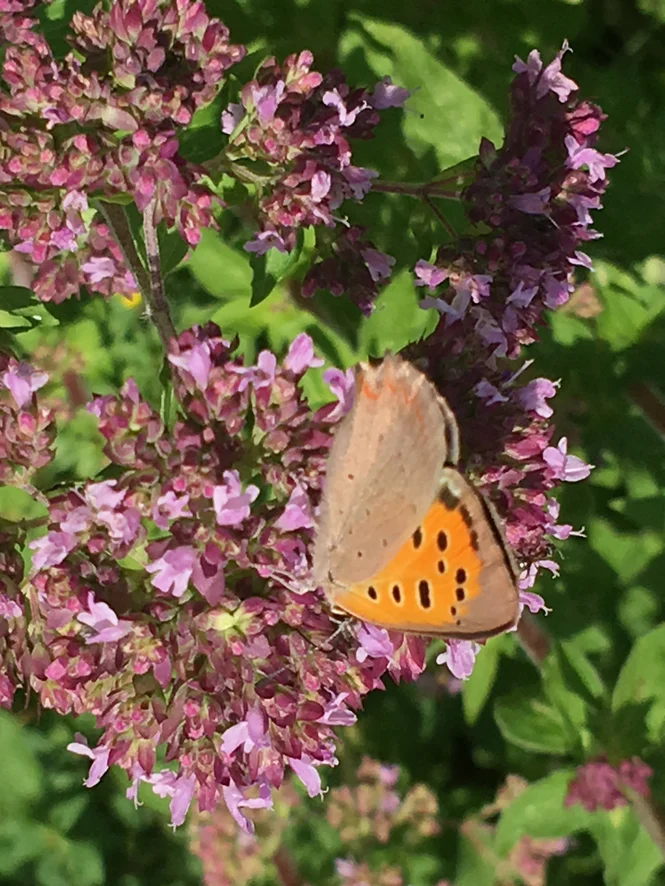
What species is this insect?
Lycaena phlaeas
